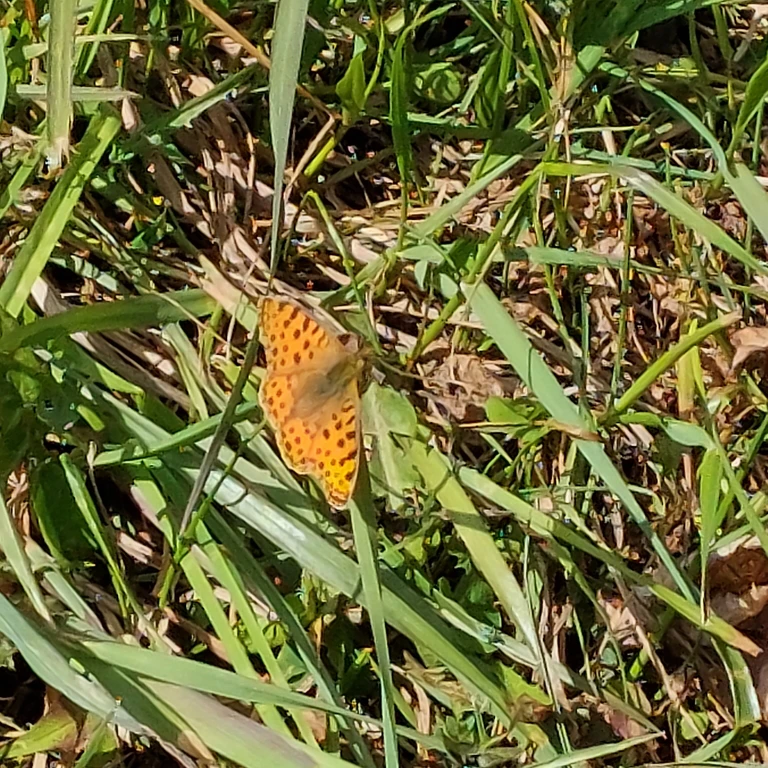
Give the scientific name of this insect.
Issoria lathonia
